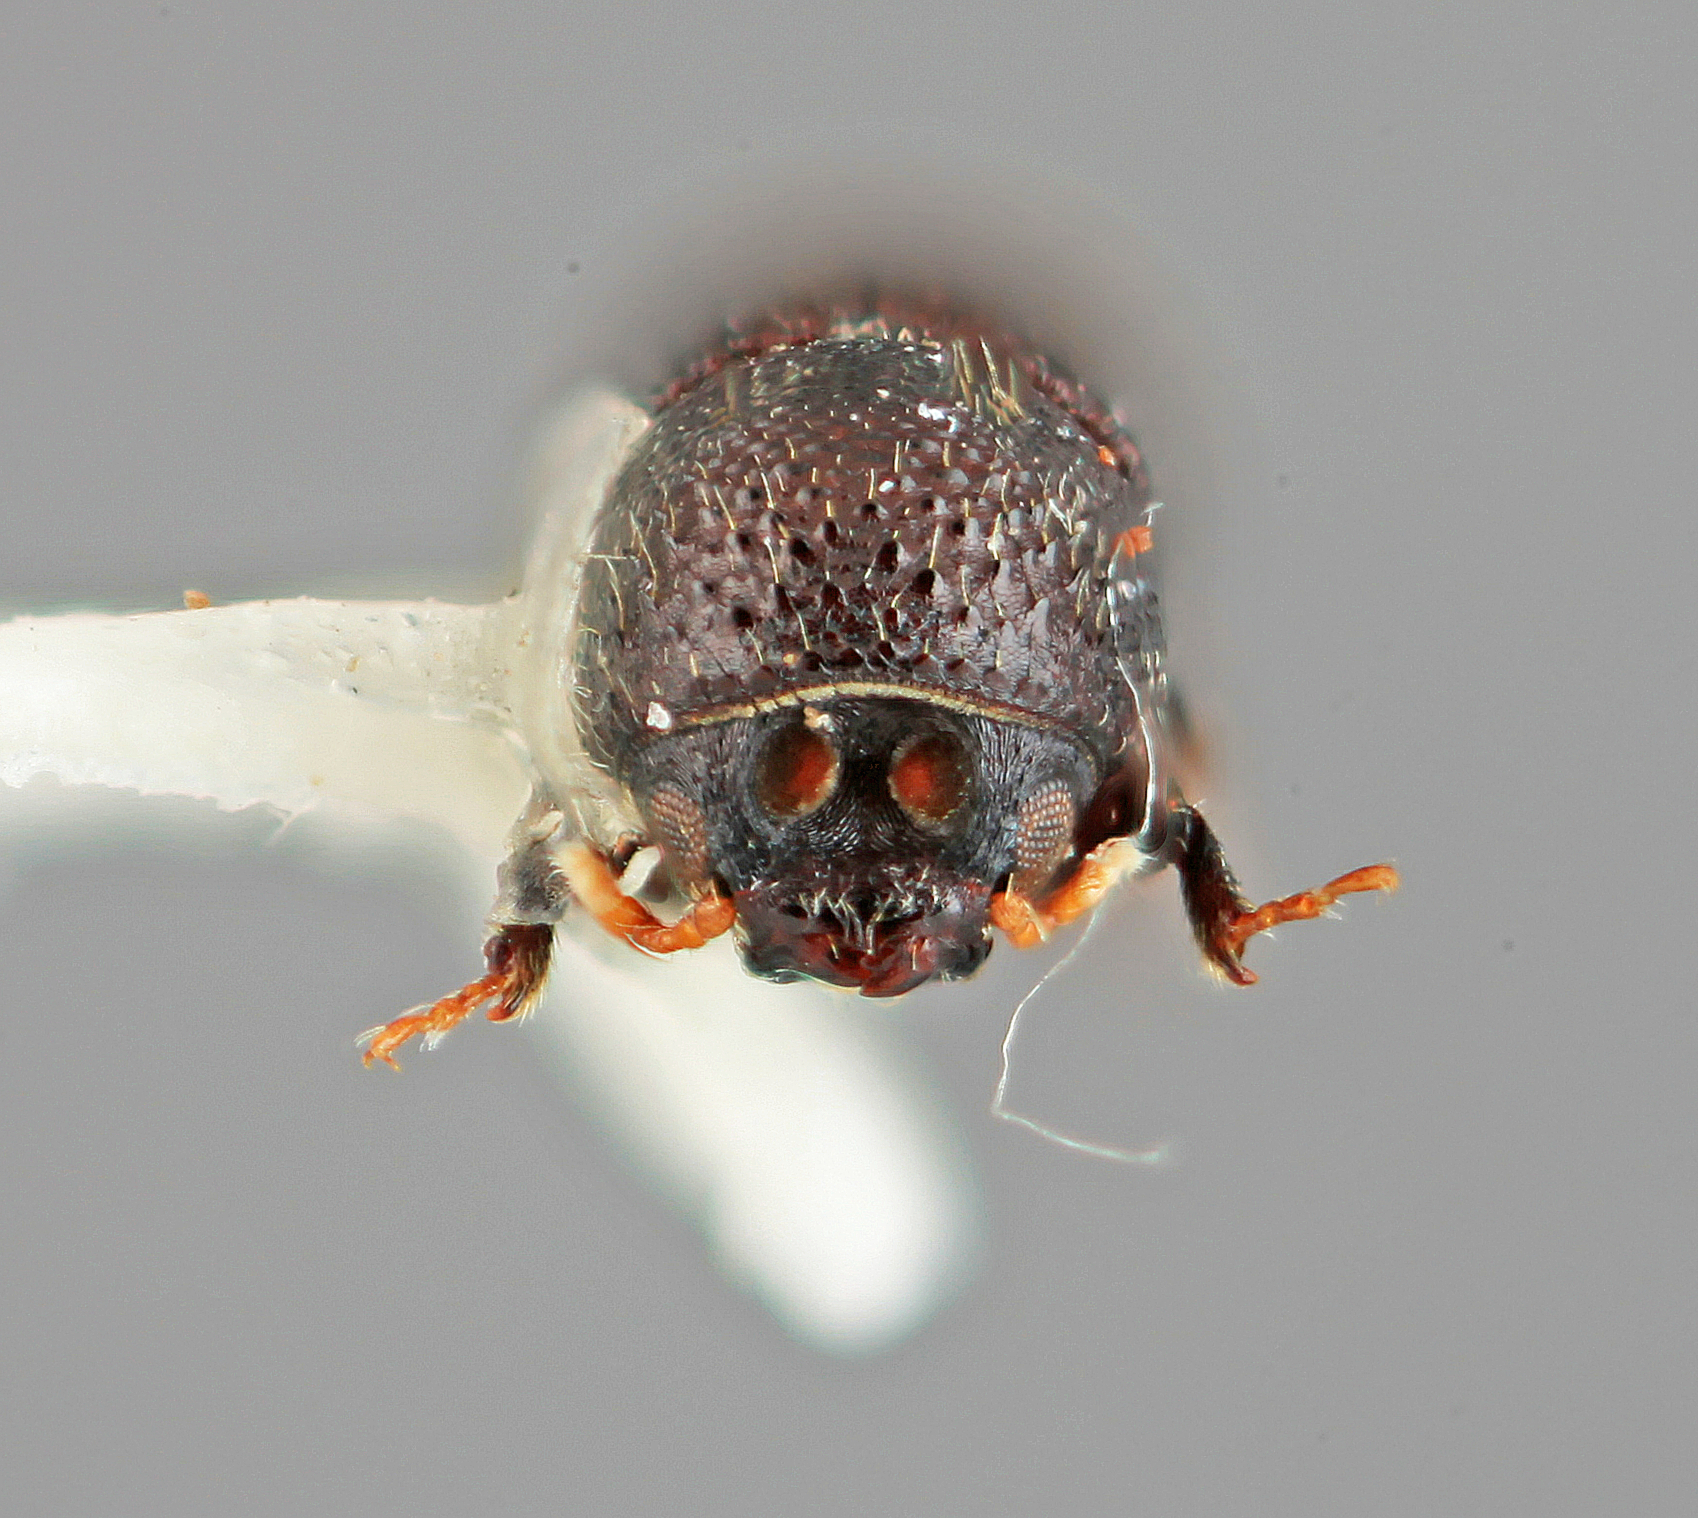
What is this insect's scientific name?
Hylocurus torosus
